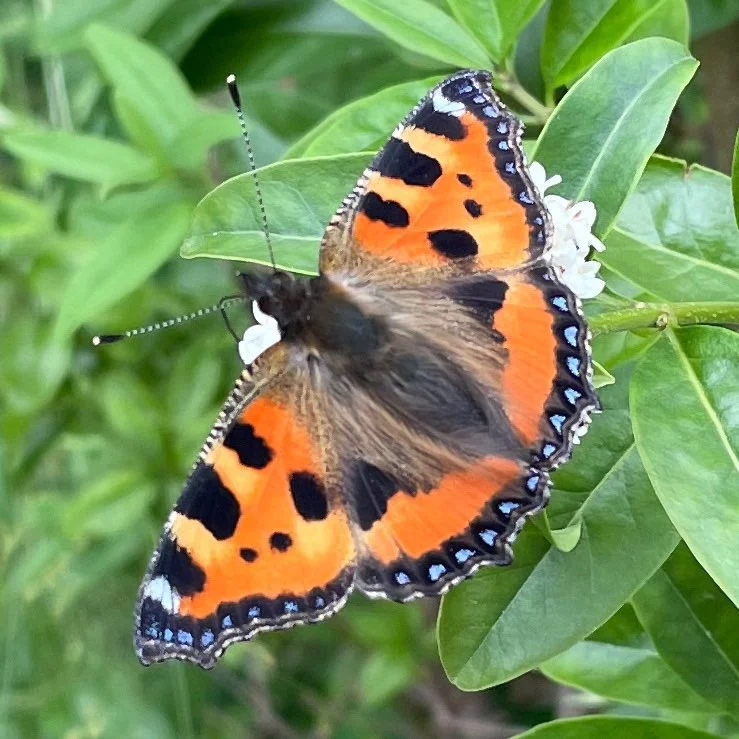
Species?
Aglais urticae
